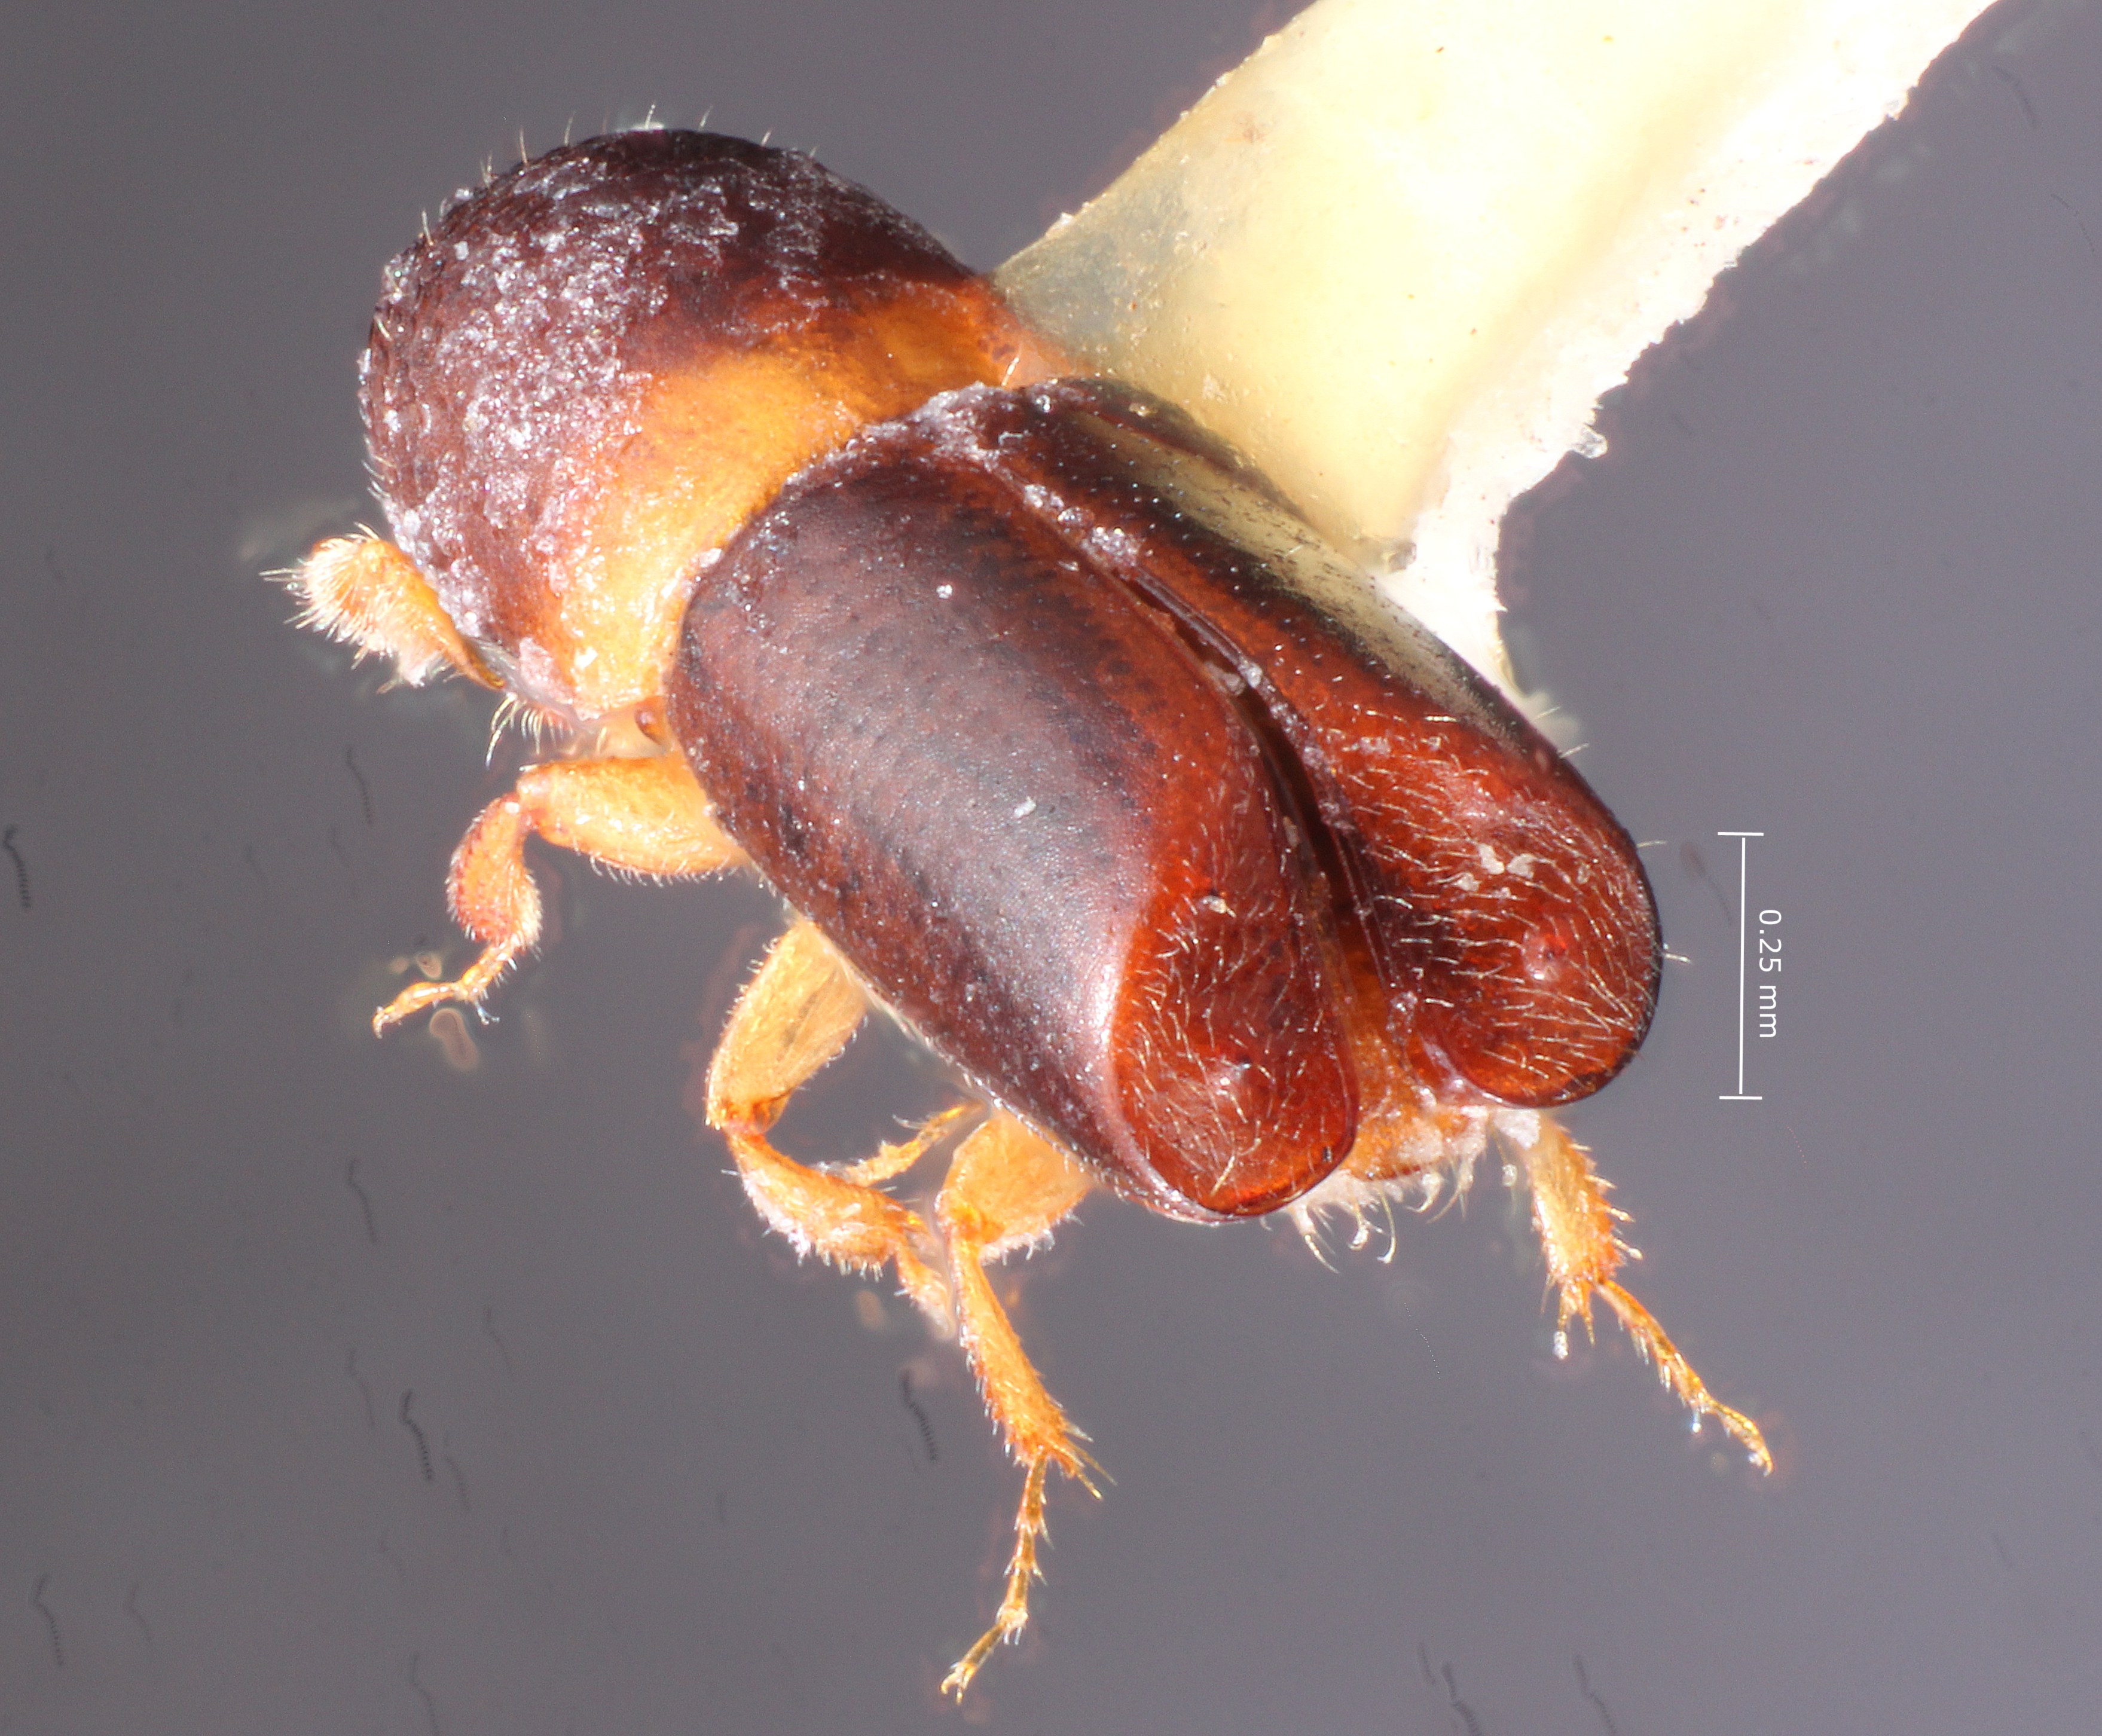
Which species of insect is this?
Monarthrum corculum
